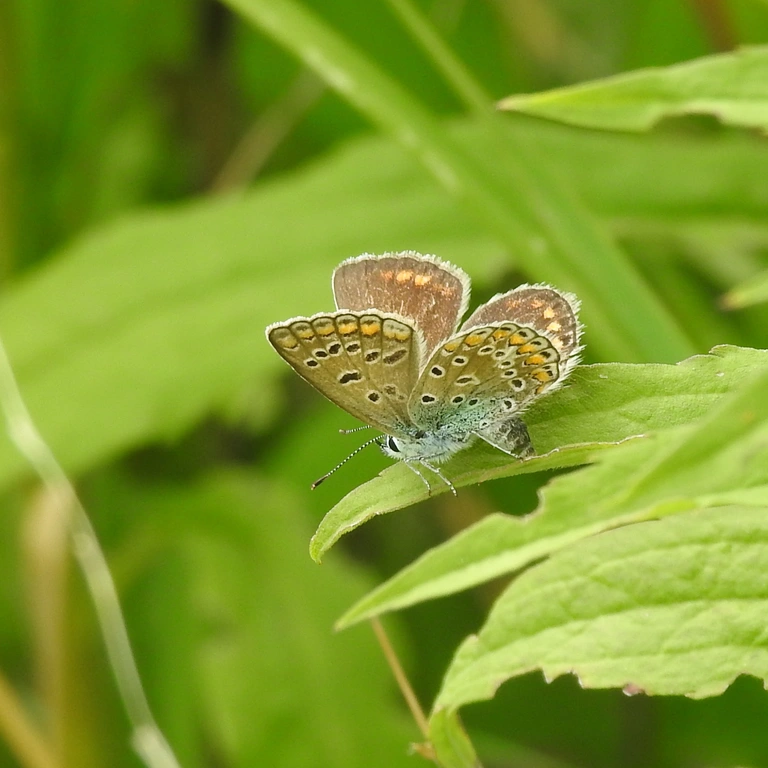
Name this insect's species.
Polyommatus icarus
